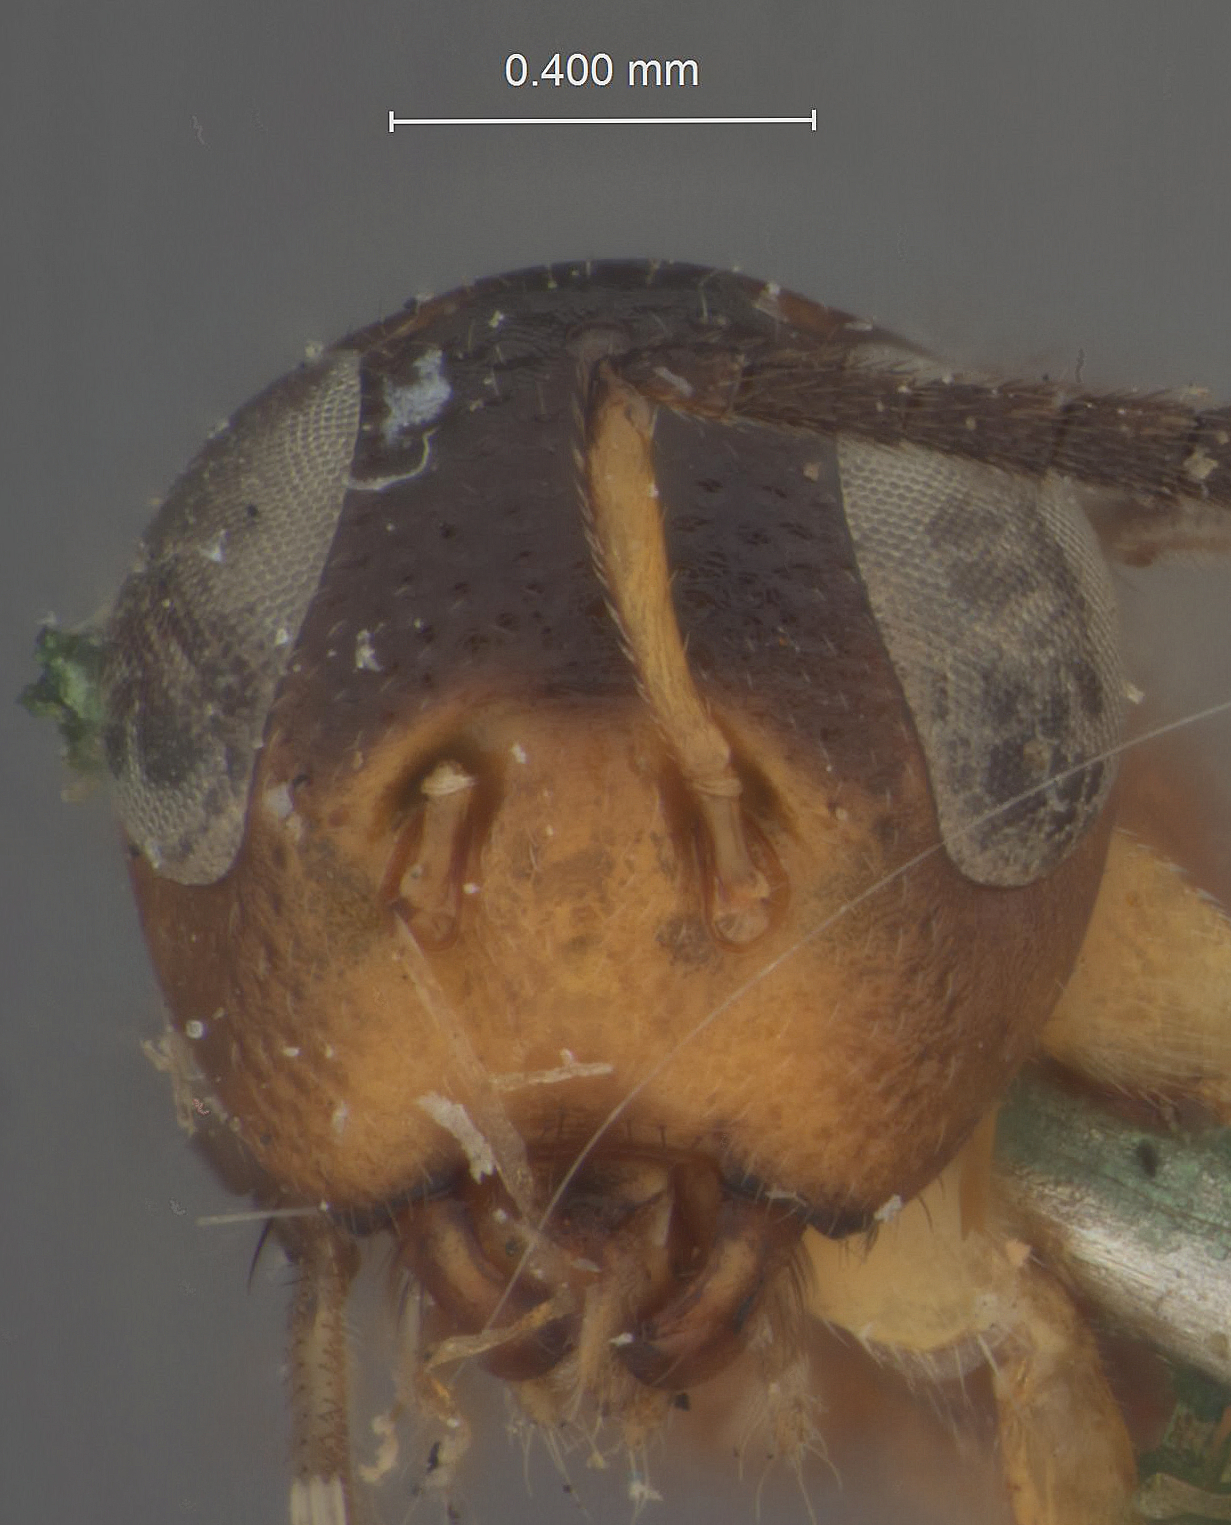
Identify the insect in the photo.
Eucomys kansensis
